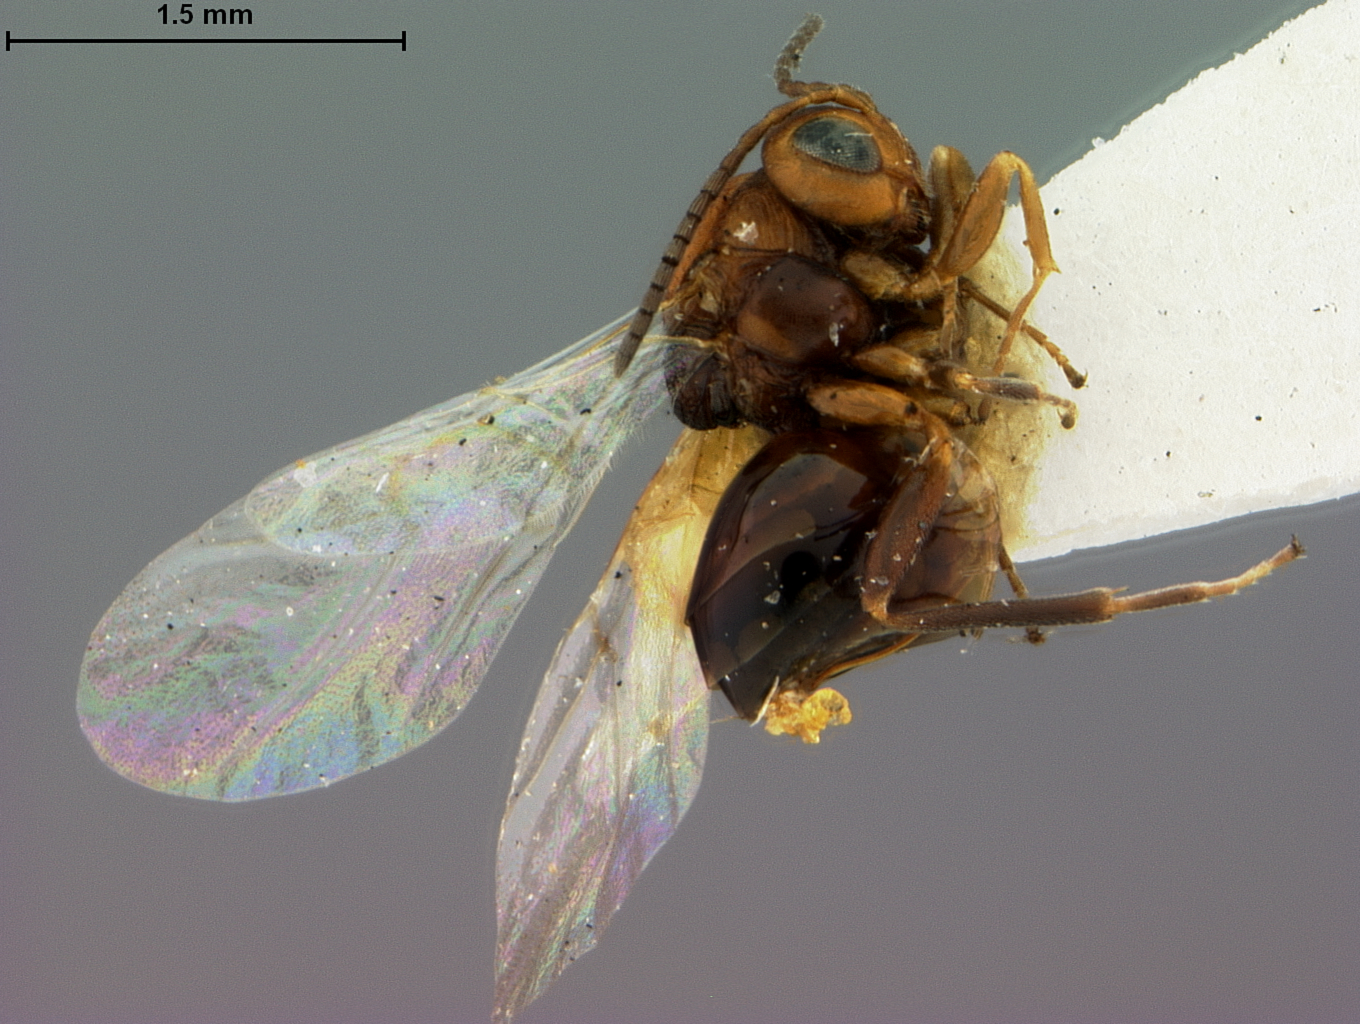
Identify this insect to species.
Callirhytis petrina
